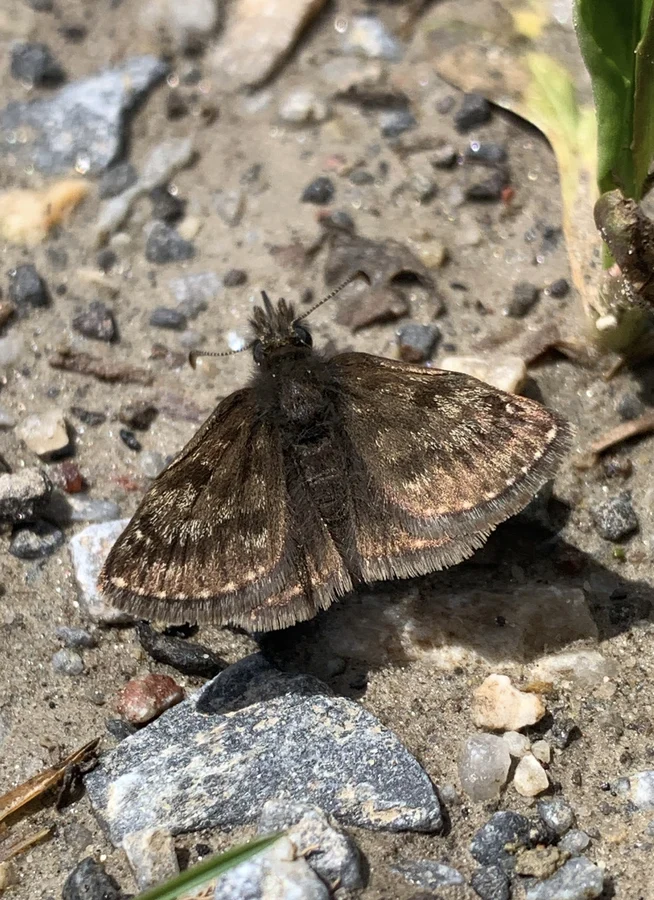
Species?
Erynnis tages
